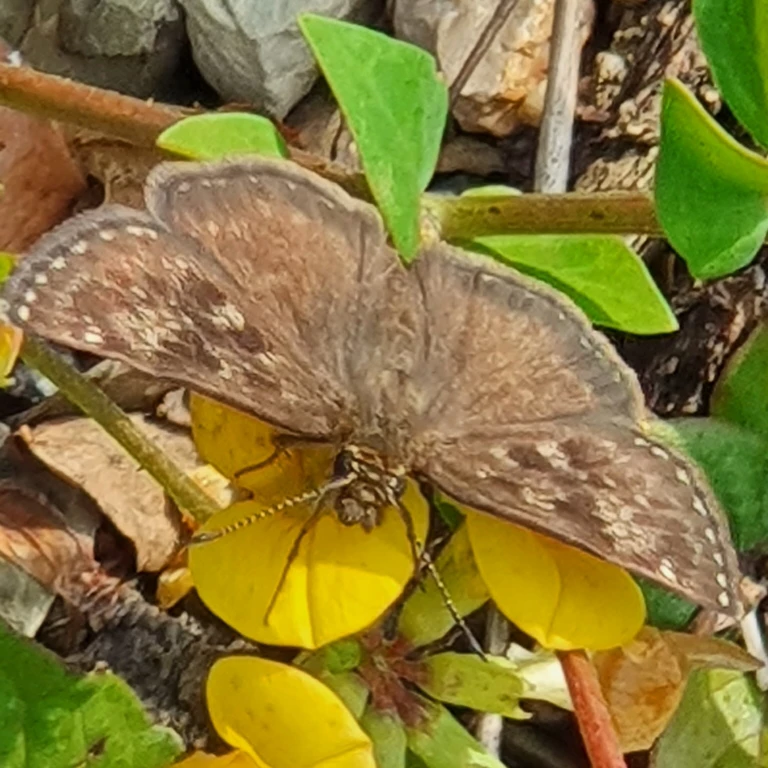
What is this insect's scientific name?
Erynnis tages
